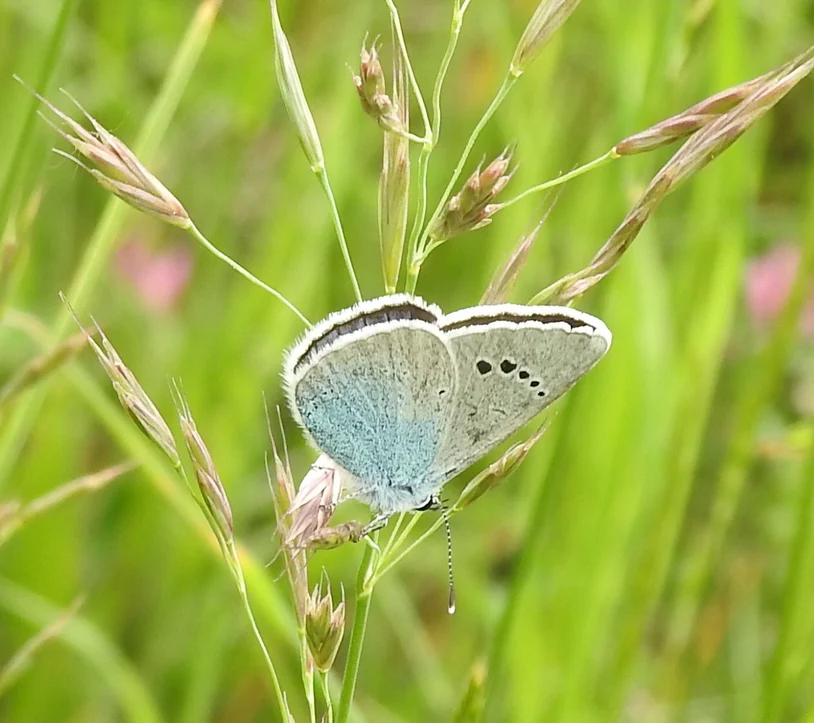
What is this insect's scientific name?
Glaucopsyche alexis
